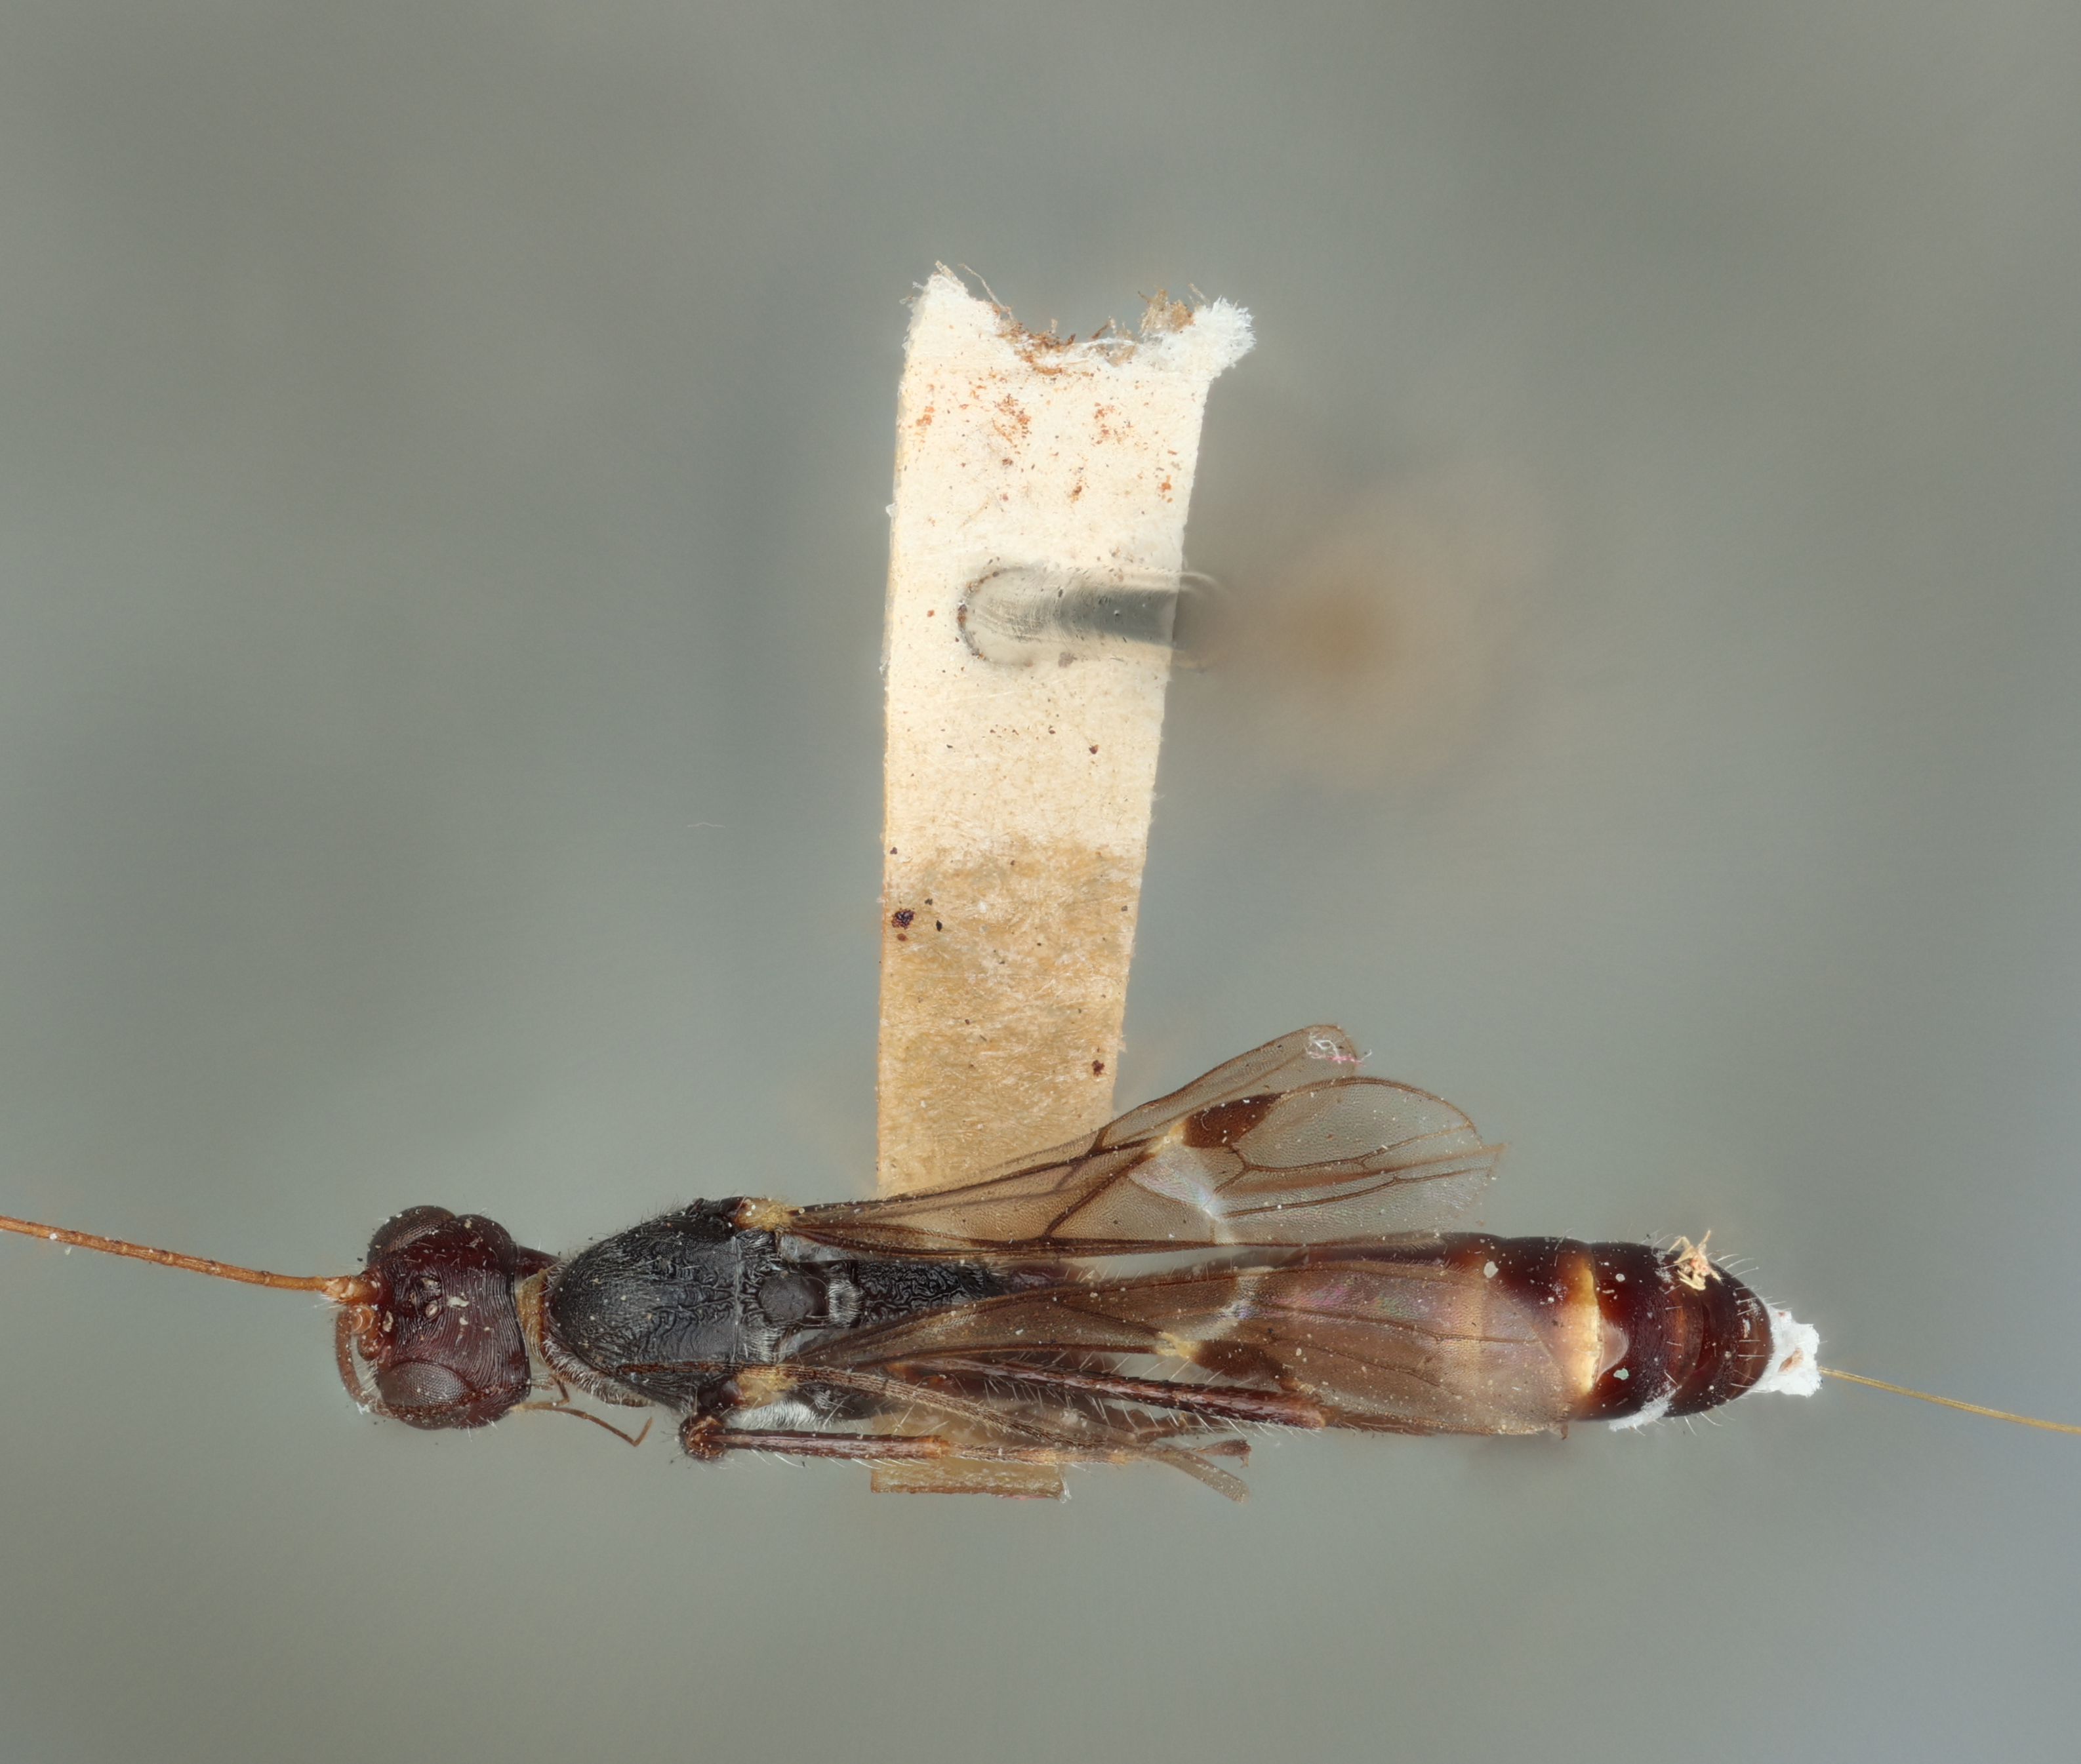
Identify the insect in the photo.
Spathius silius
